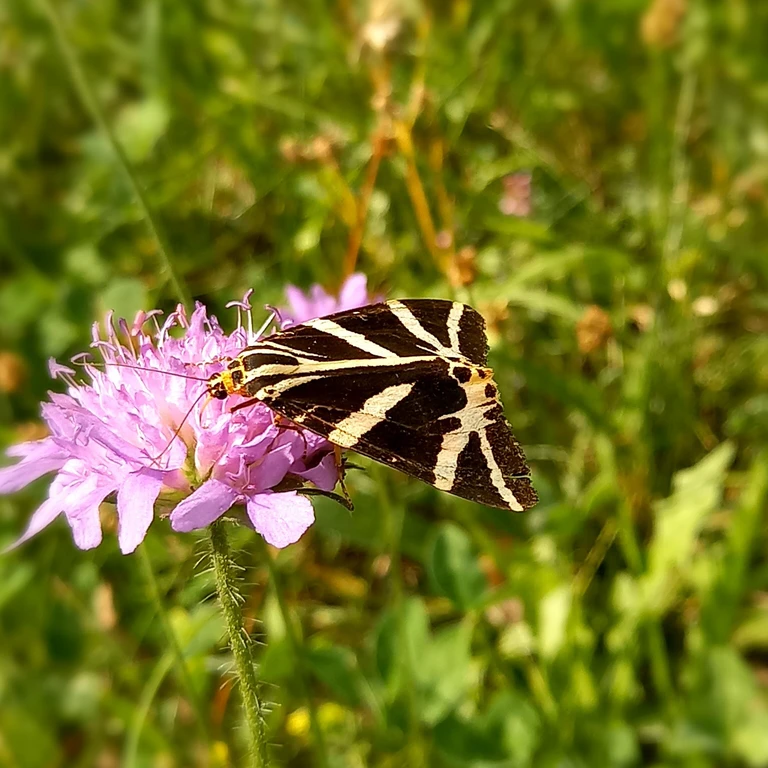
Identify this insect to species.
Euplagia quadripunctaria
